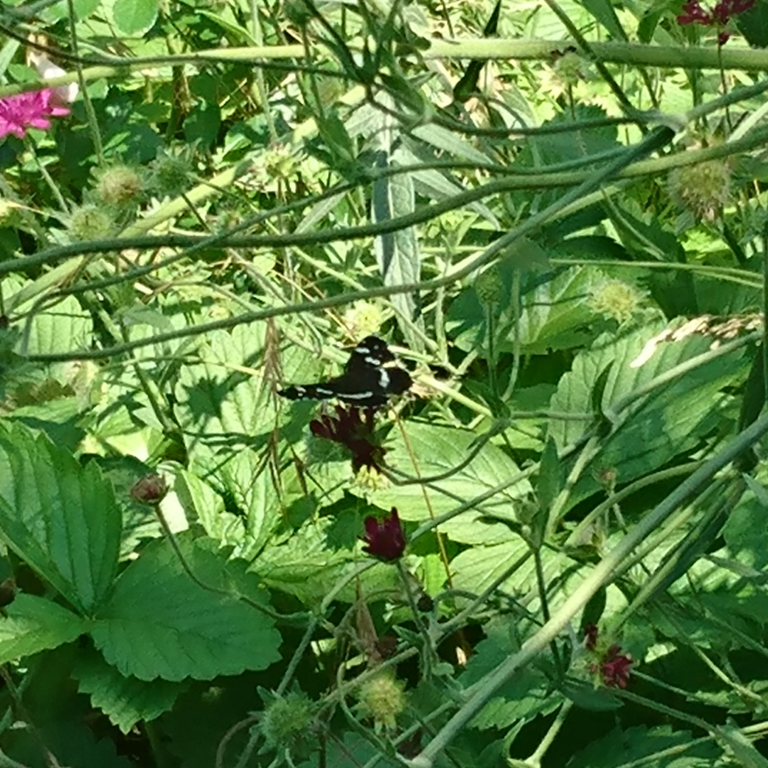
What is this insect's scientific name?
Araschnia levana
